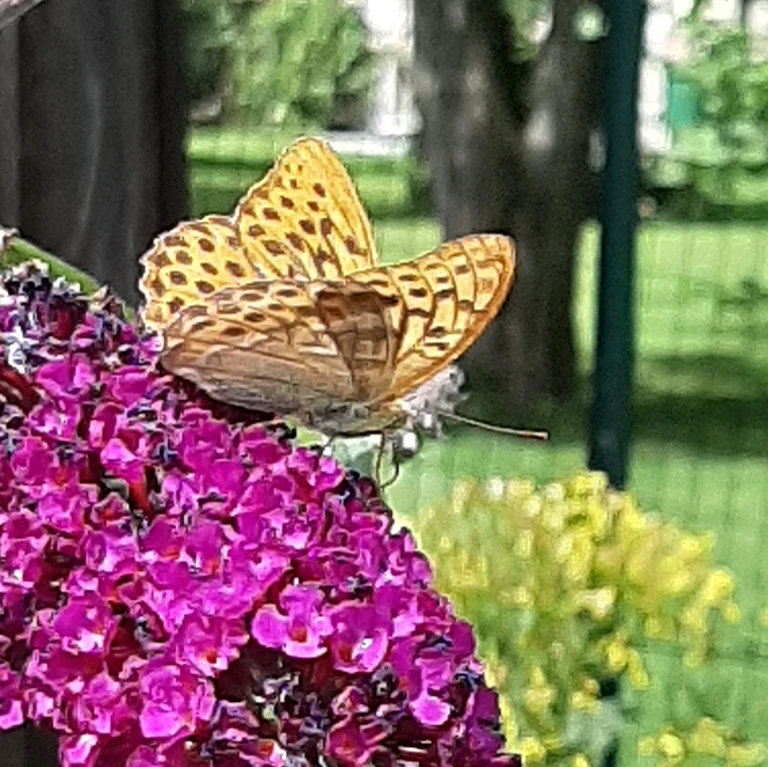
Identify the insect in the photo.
Argynnis paphia
